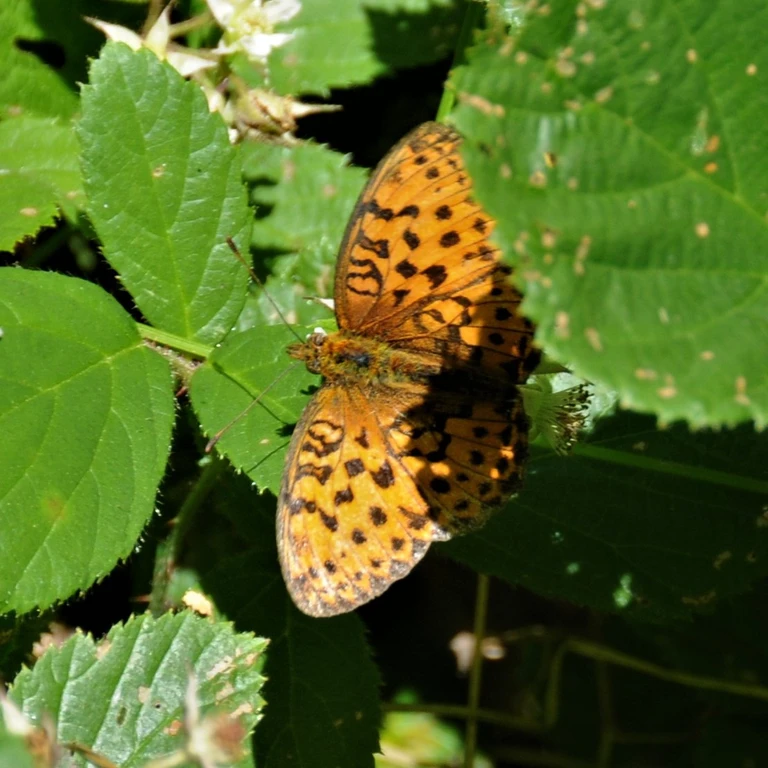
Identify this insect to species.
Brenthis daphne
